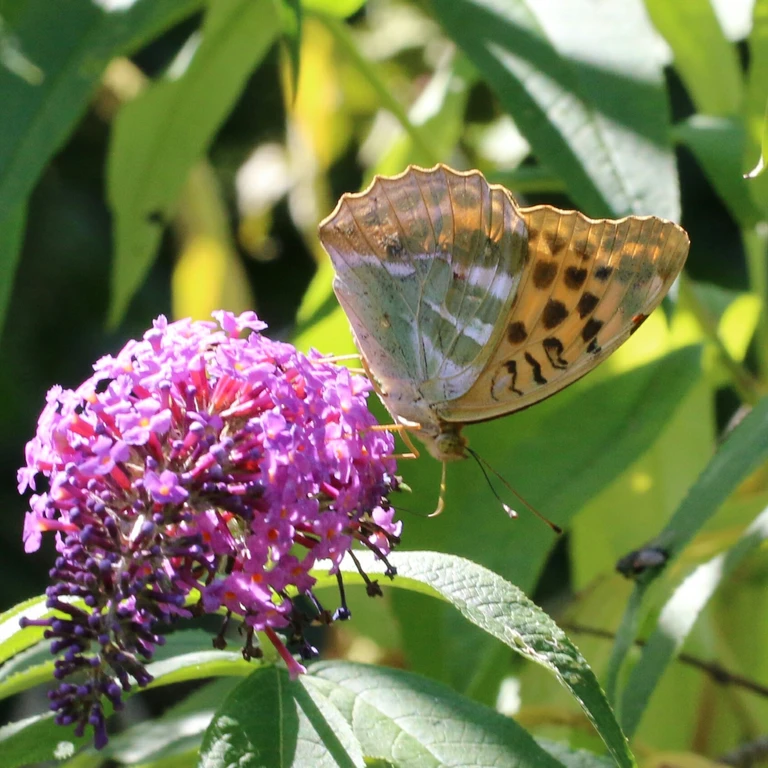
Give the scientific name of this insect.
Argynnis paphia
